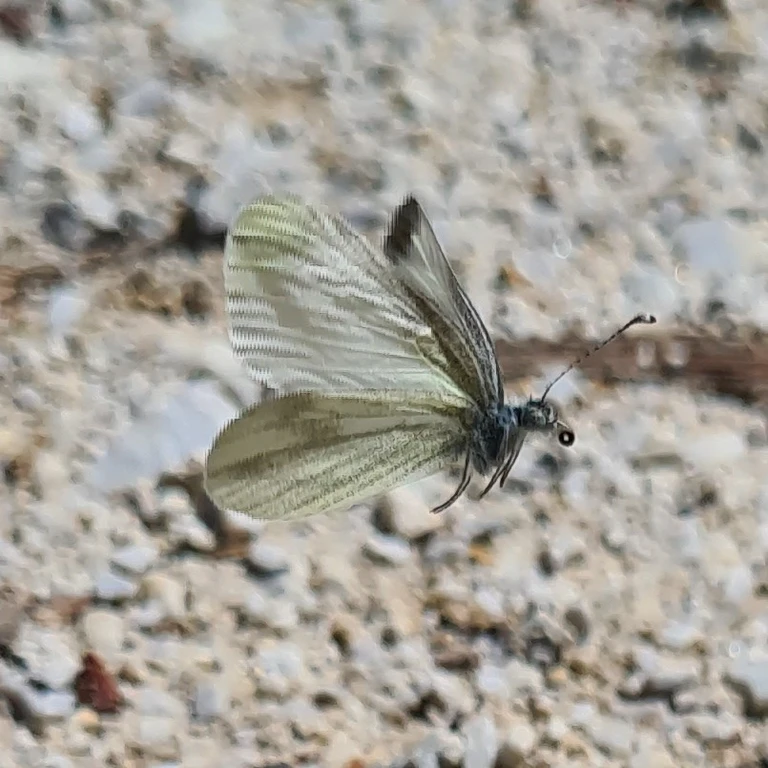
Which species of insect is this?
Leptidea sinapis/juvernica
